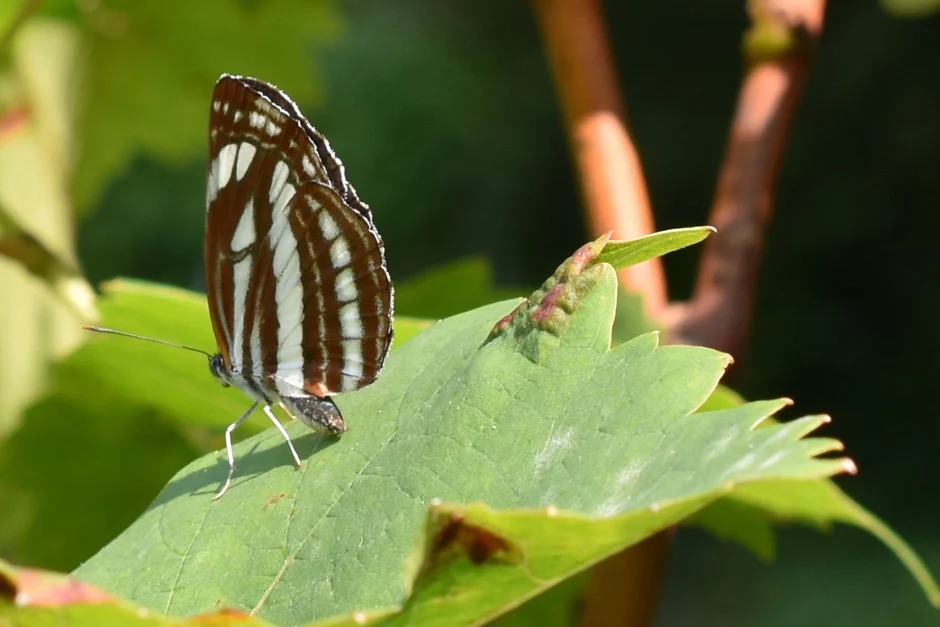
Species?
Neptis sappho
